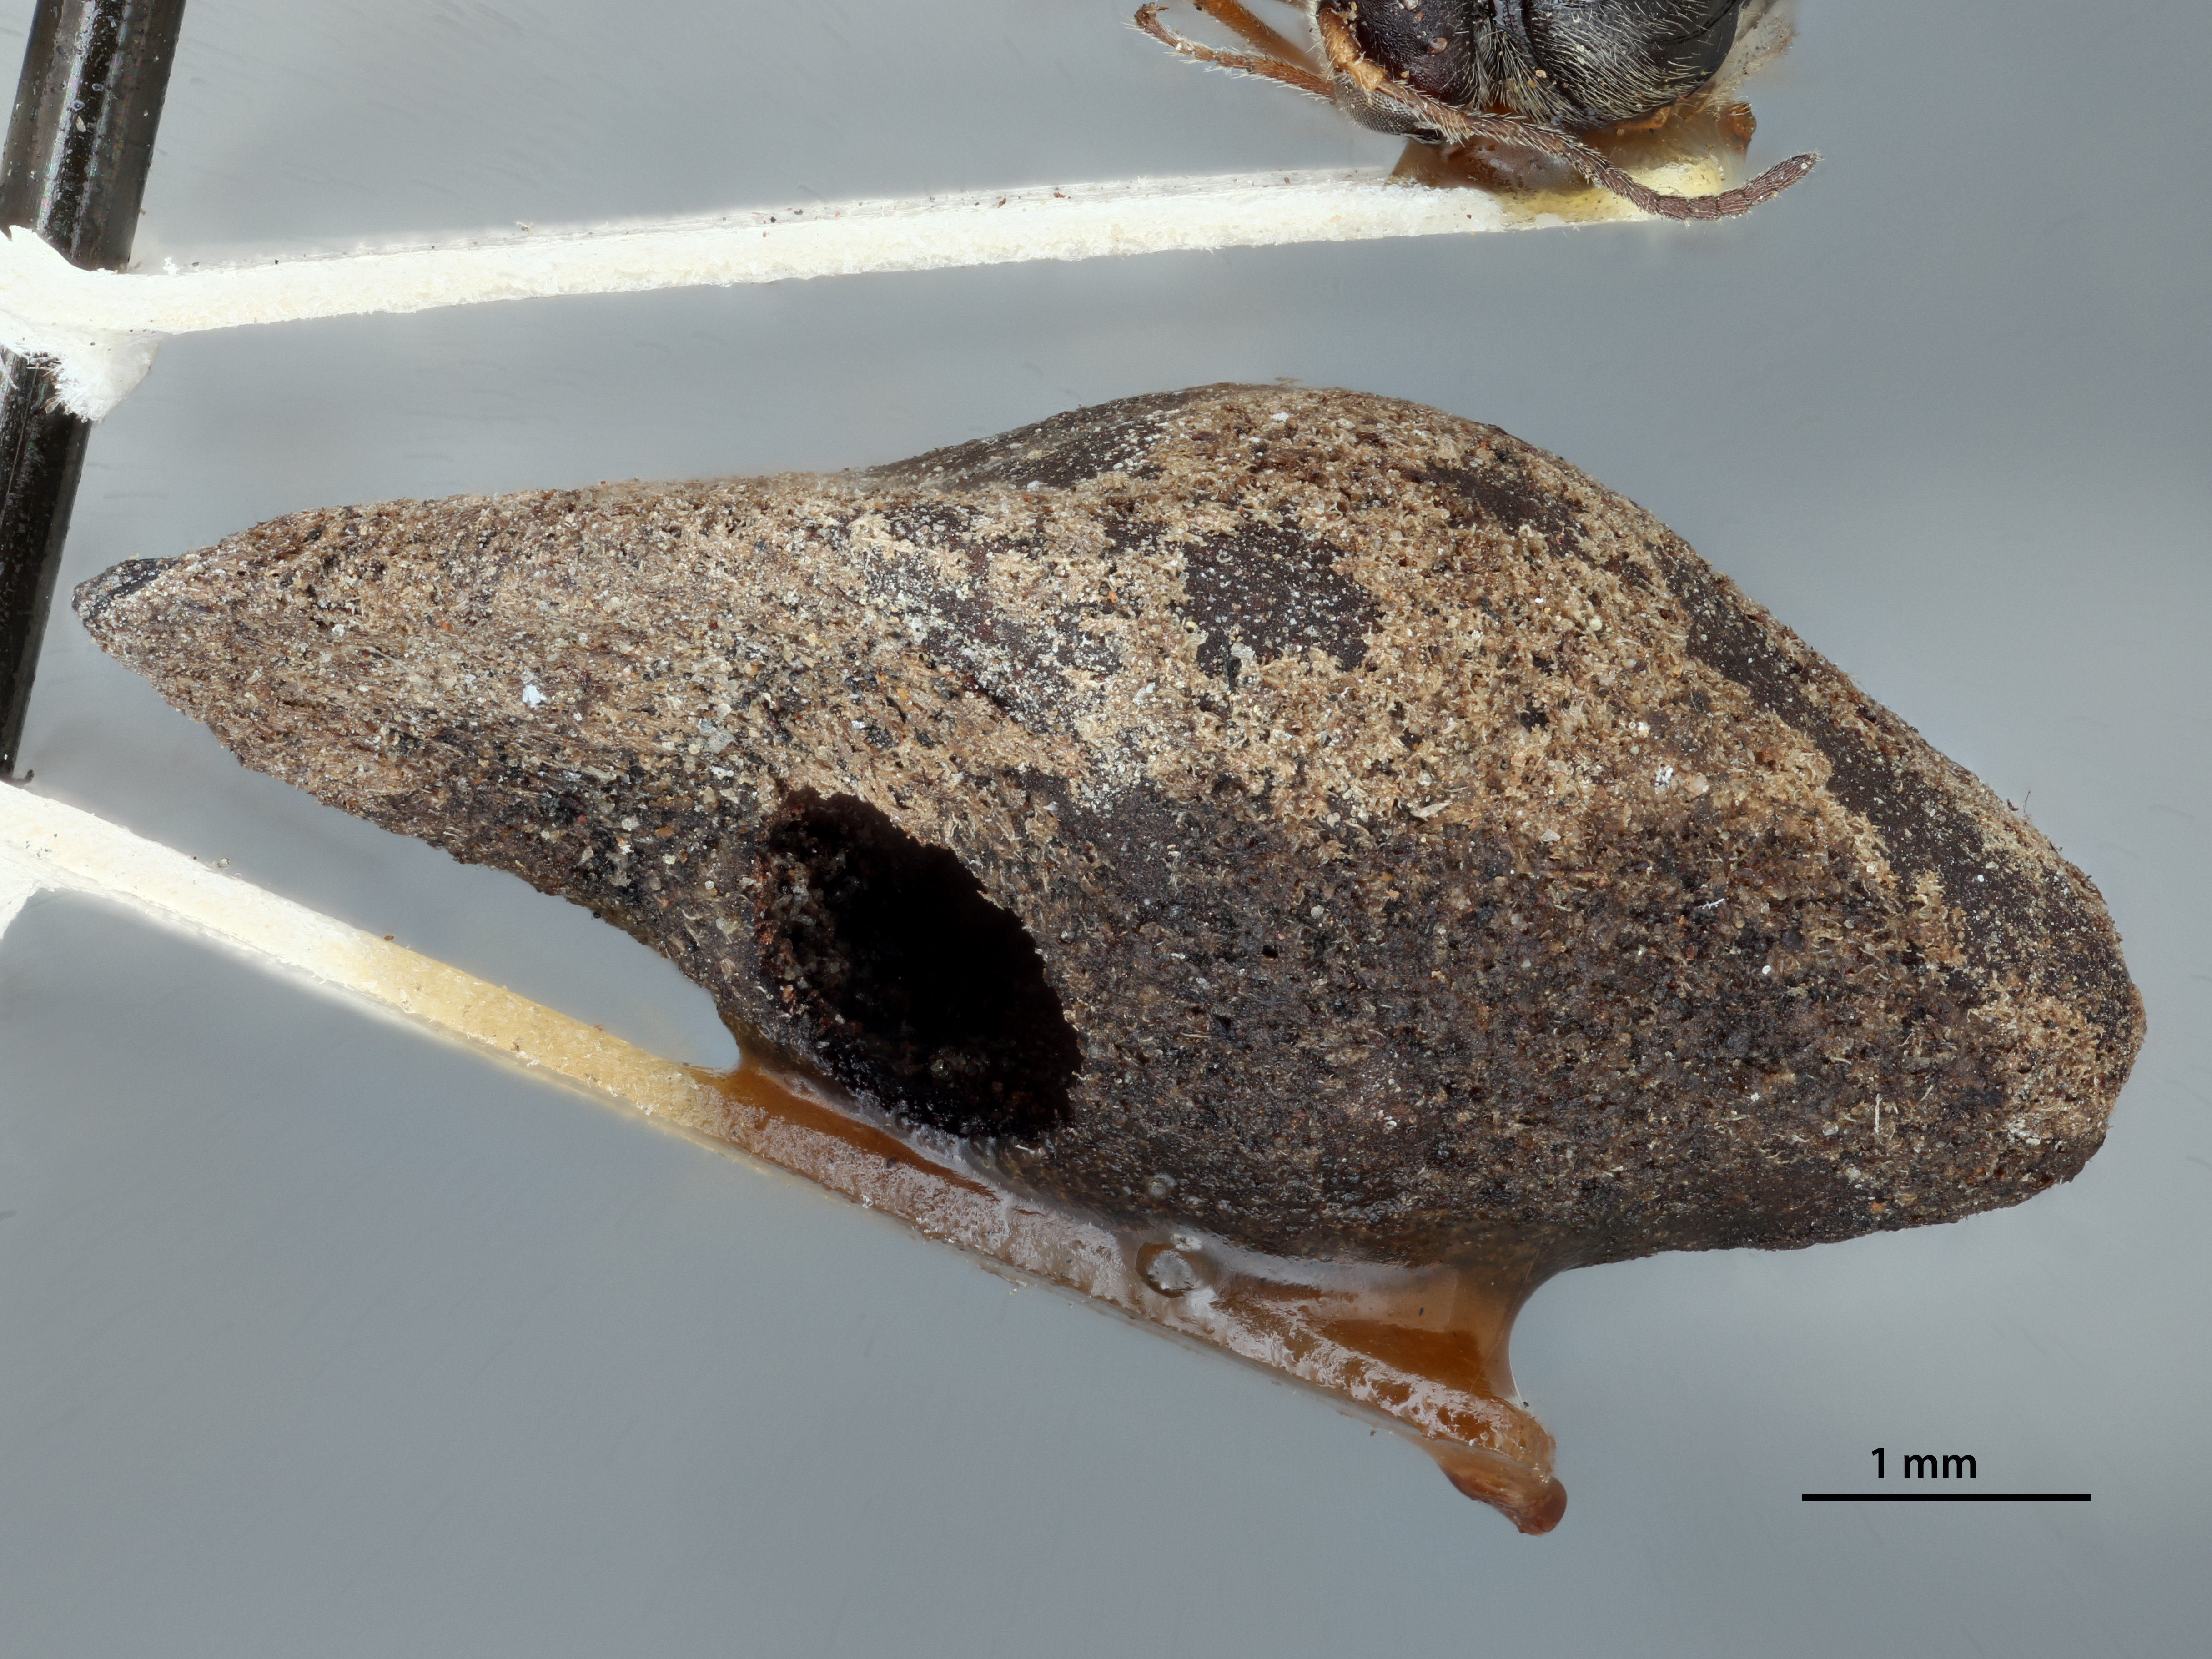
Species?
Andricus biconicus
